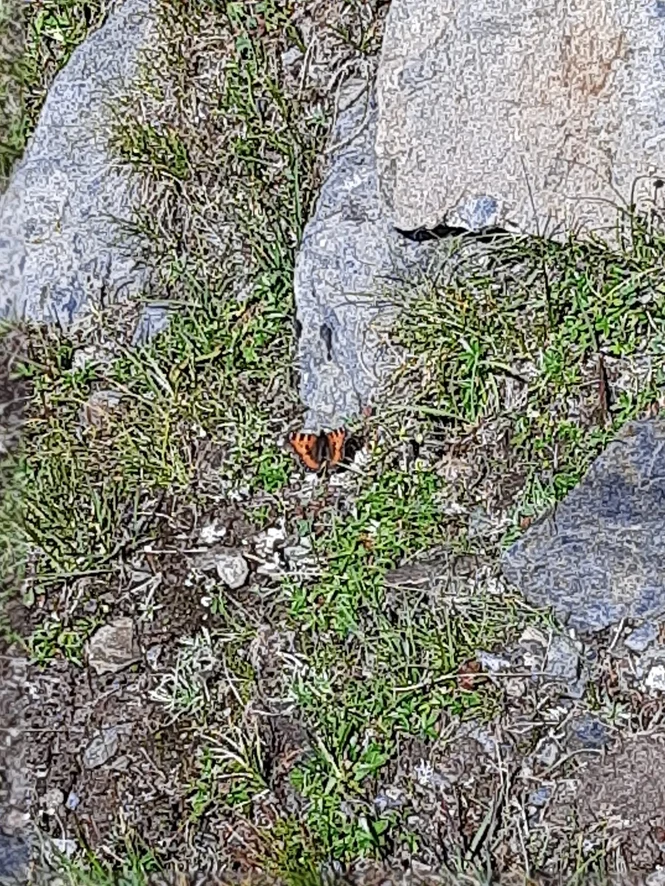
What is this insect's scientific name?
Aglais urticae
